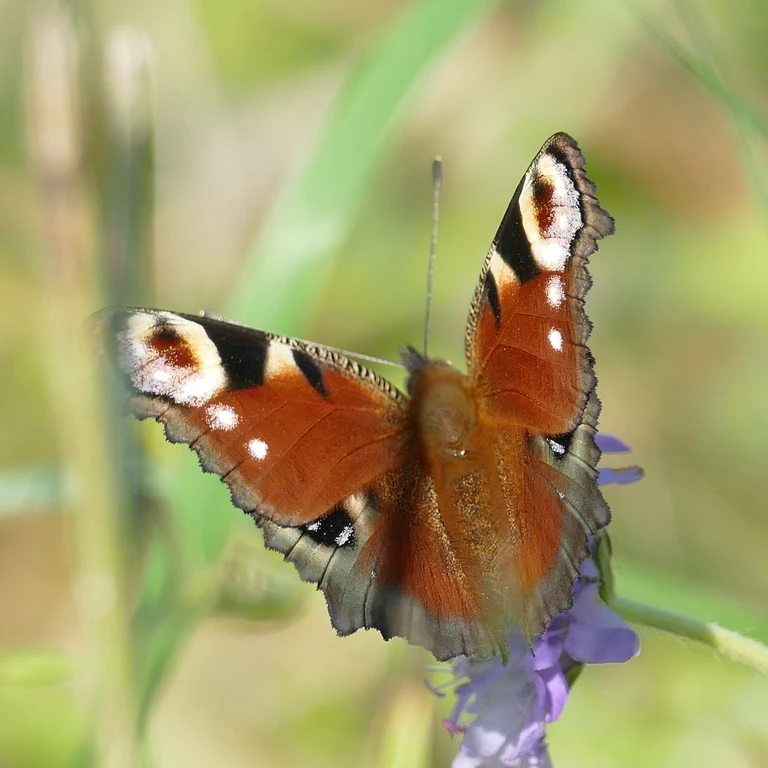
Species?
Aglais io
